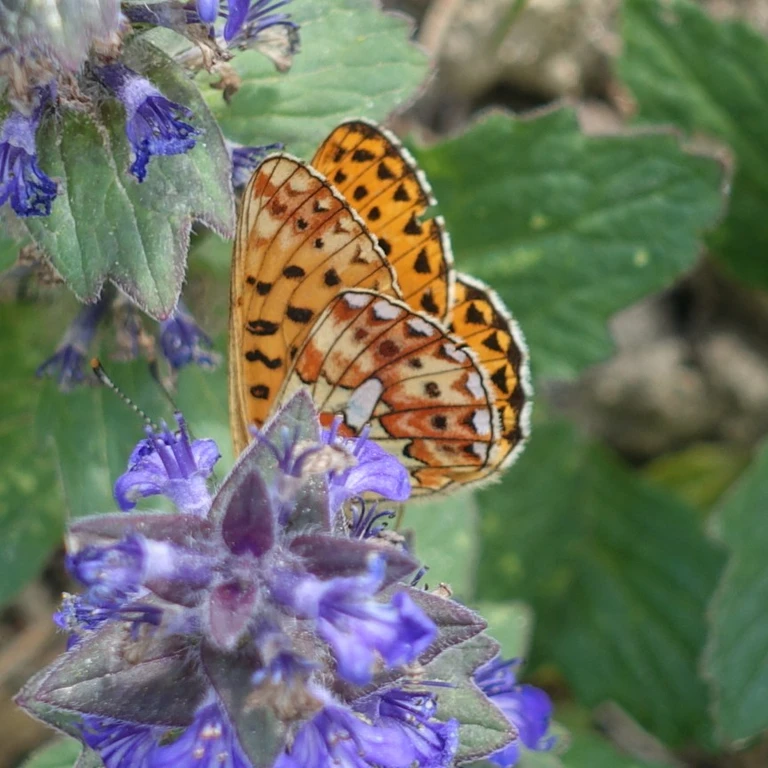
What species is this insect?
Boloria euphrosyne (also Clossiana euphrosyne)
